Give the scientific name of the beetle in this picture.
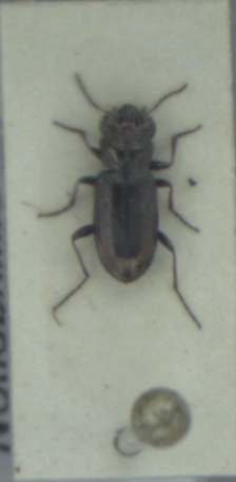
Notiophilus biguttatus
